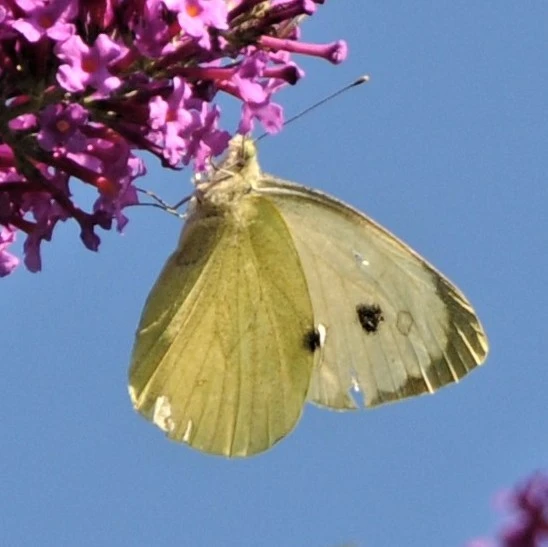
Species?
Pieris brassicae
